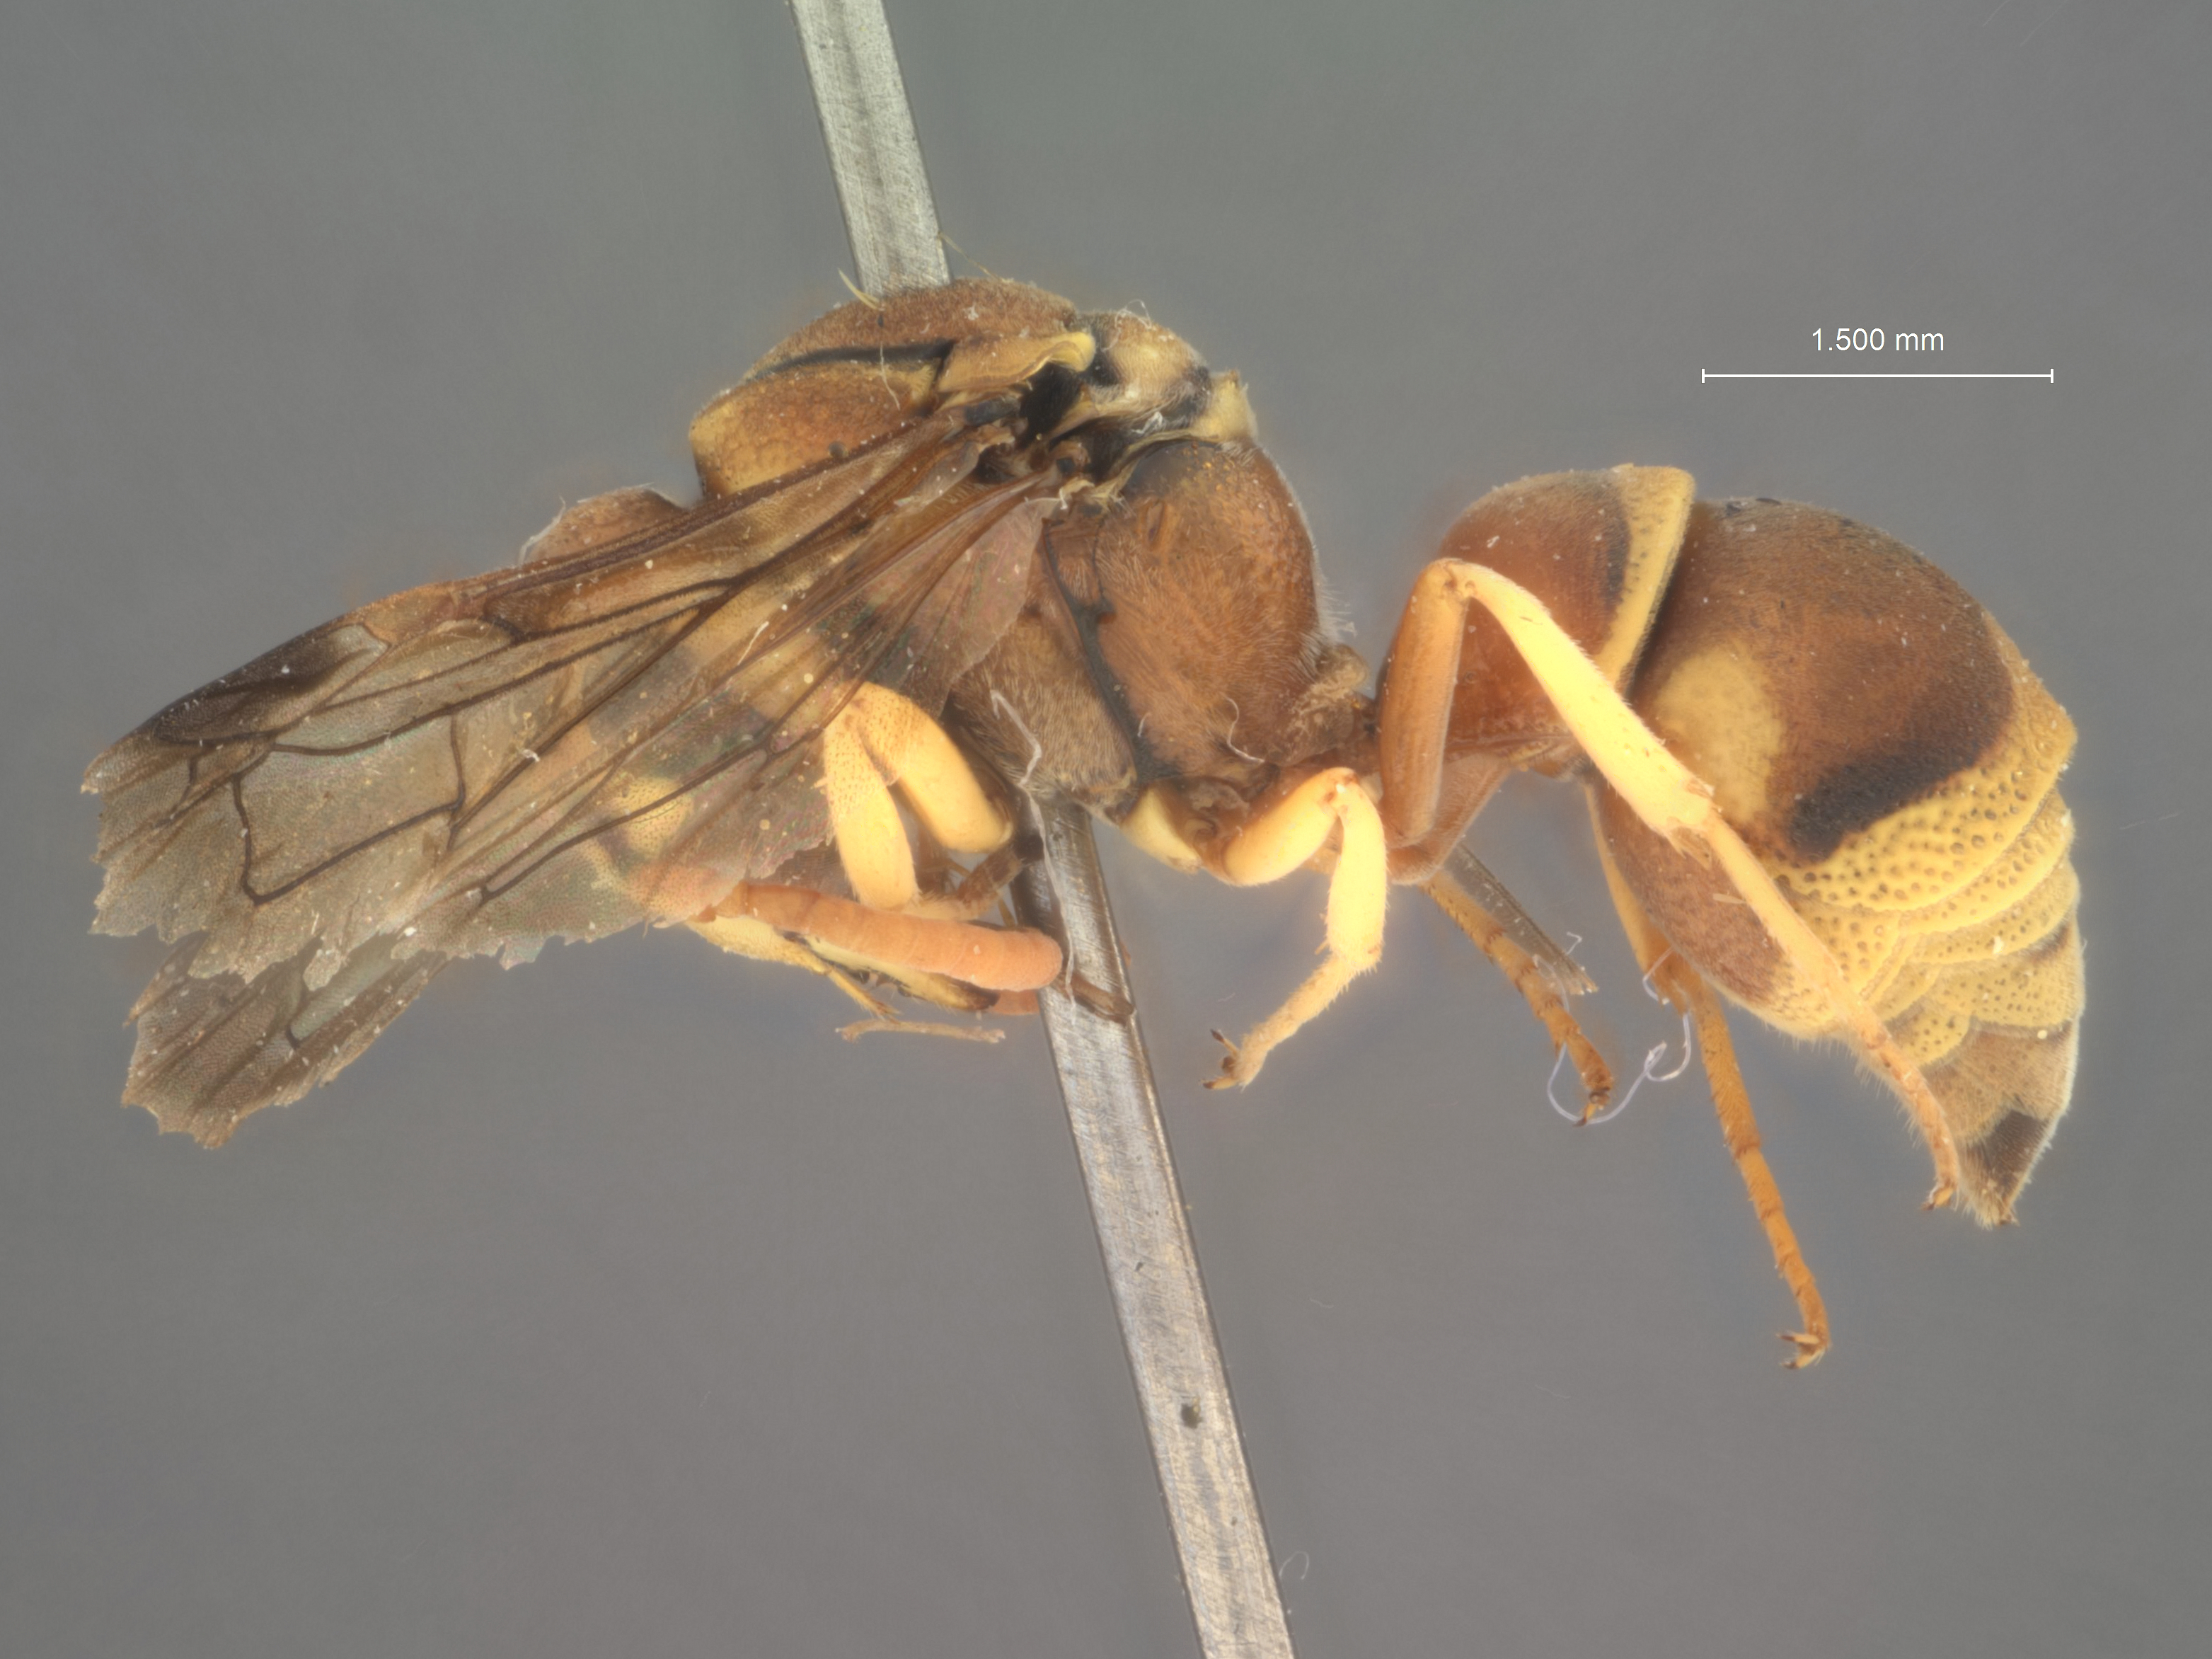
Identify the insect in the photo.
Antepipona frontalis
